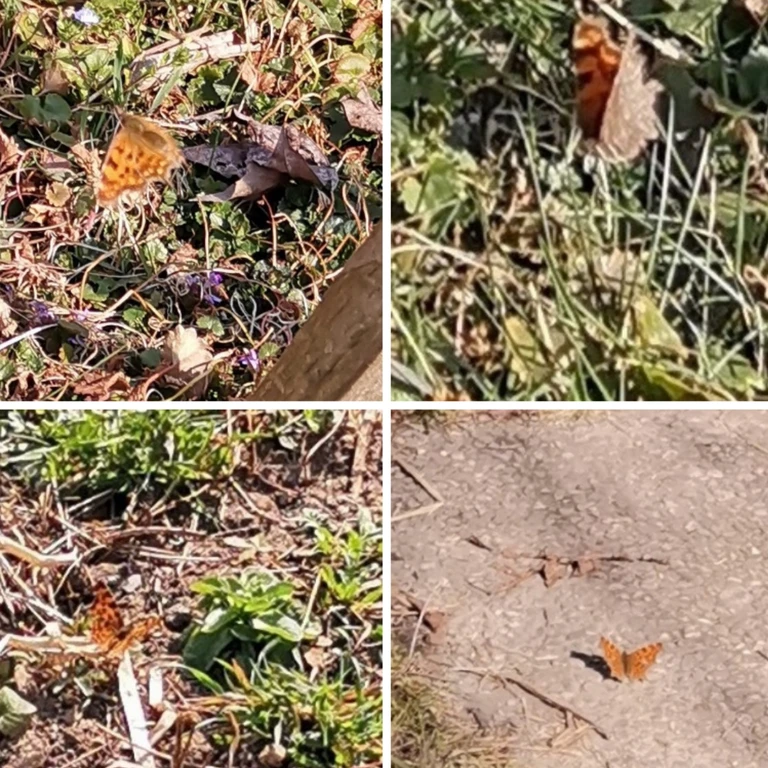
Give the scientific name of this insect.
Polygonia c-album
